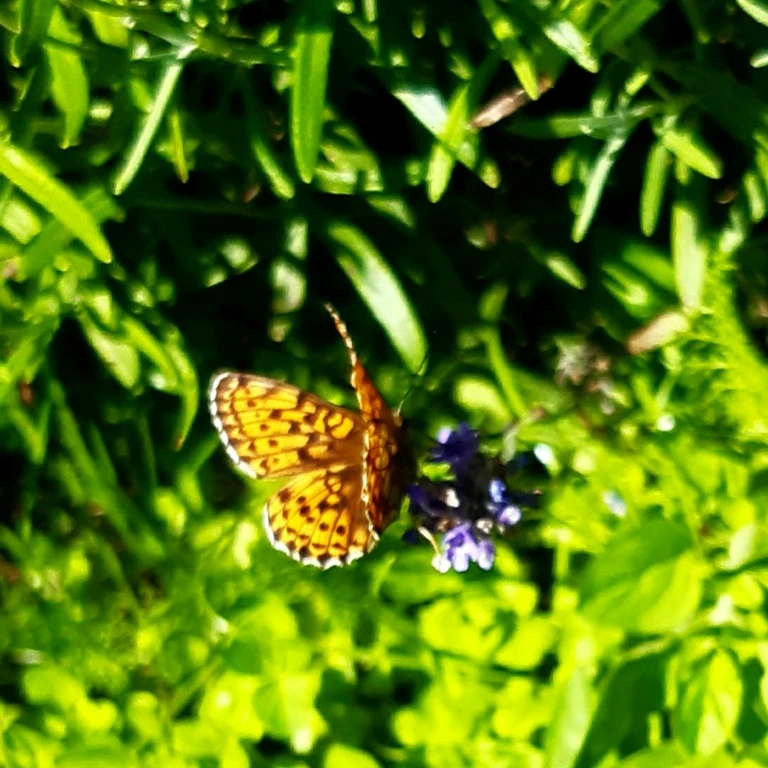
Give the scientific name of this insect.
Brenthis ino
